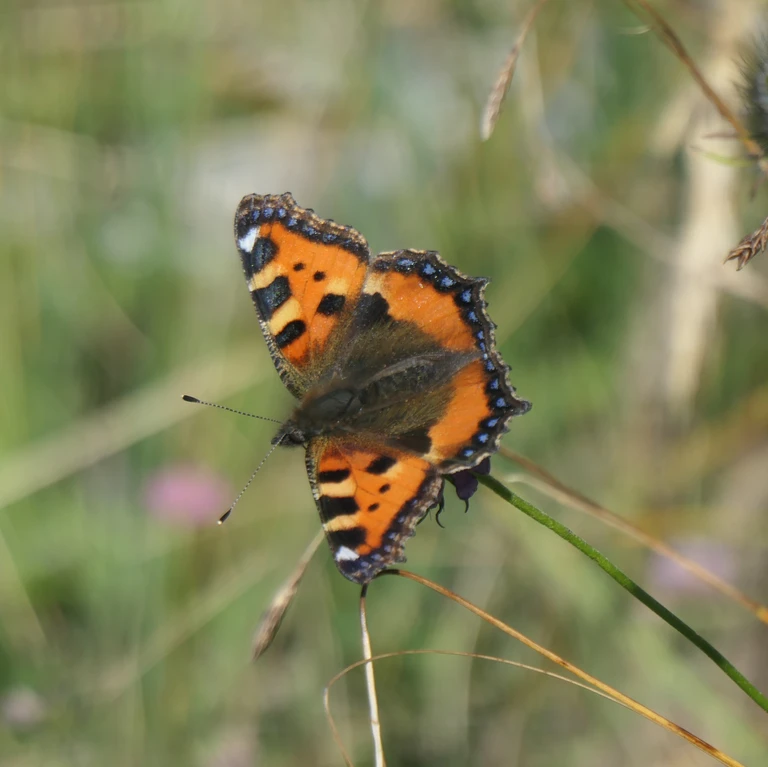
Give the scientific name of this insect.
Aglais urticae
